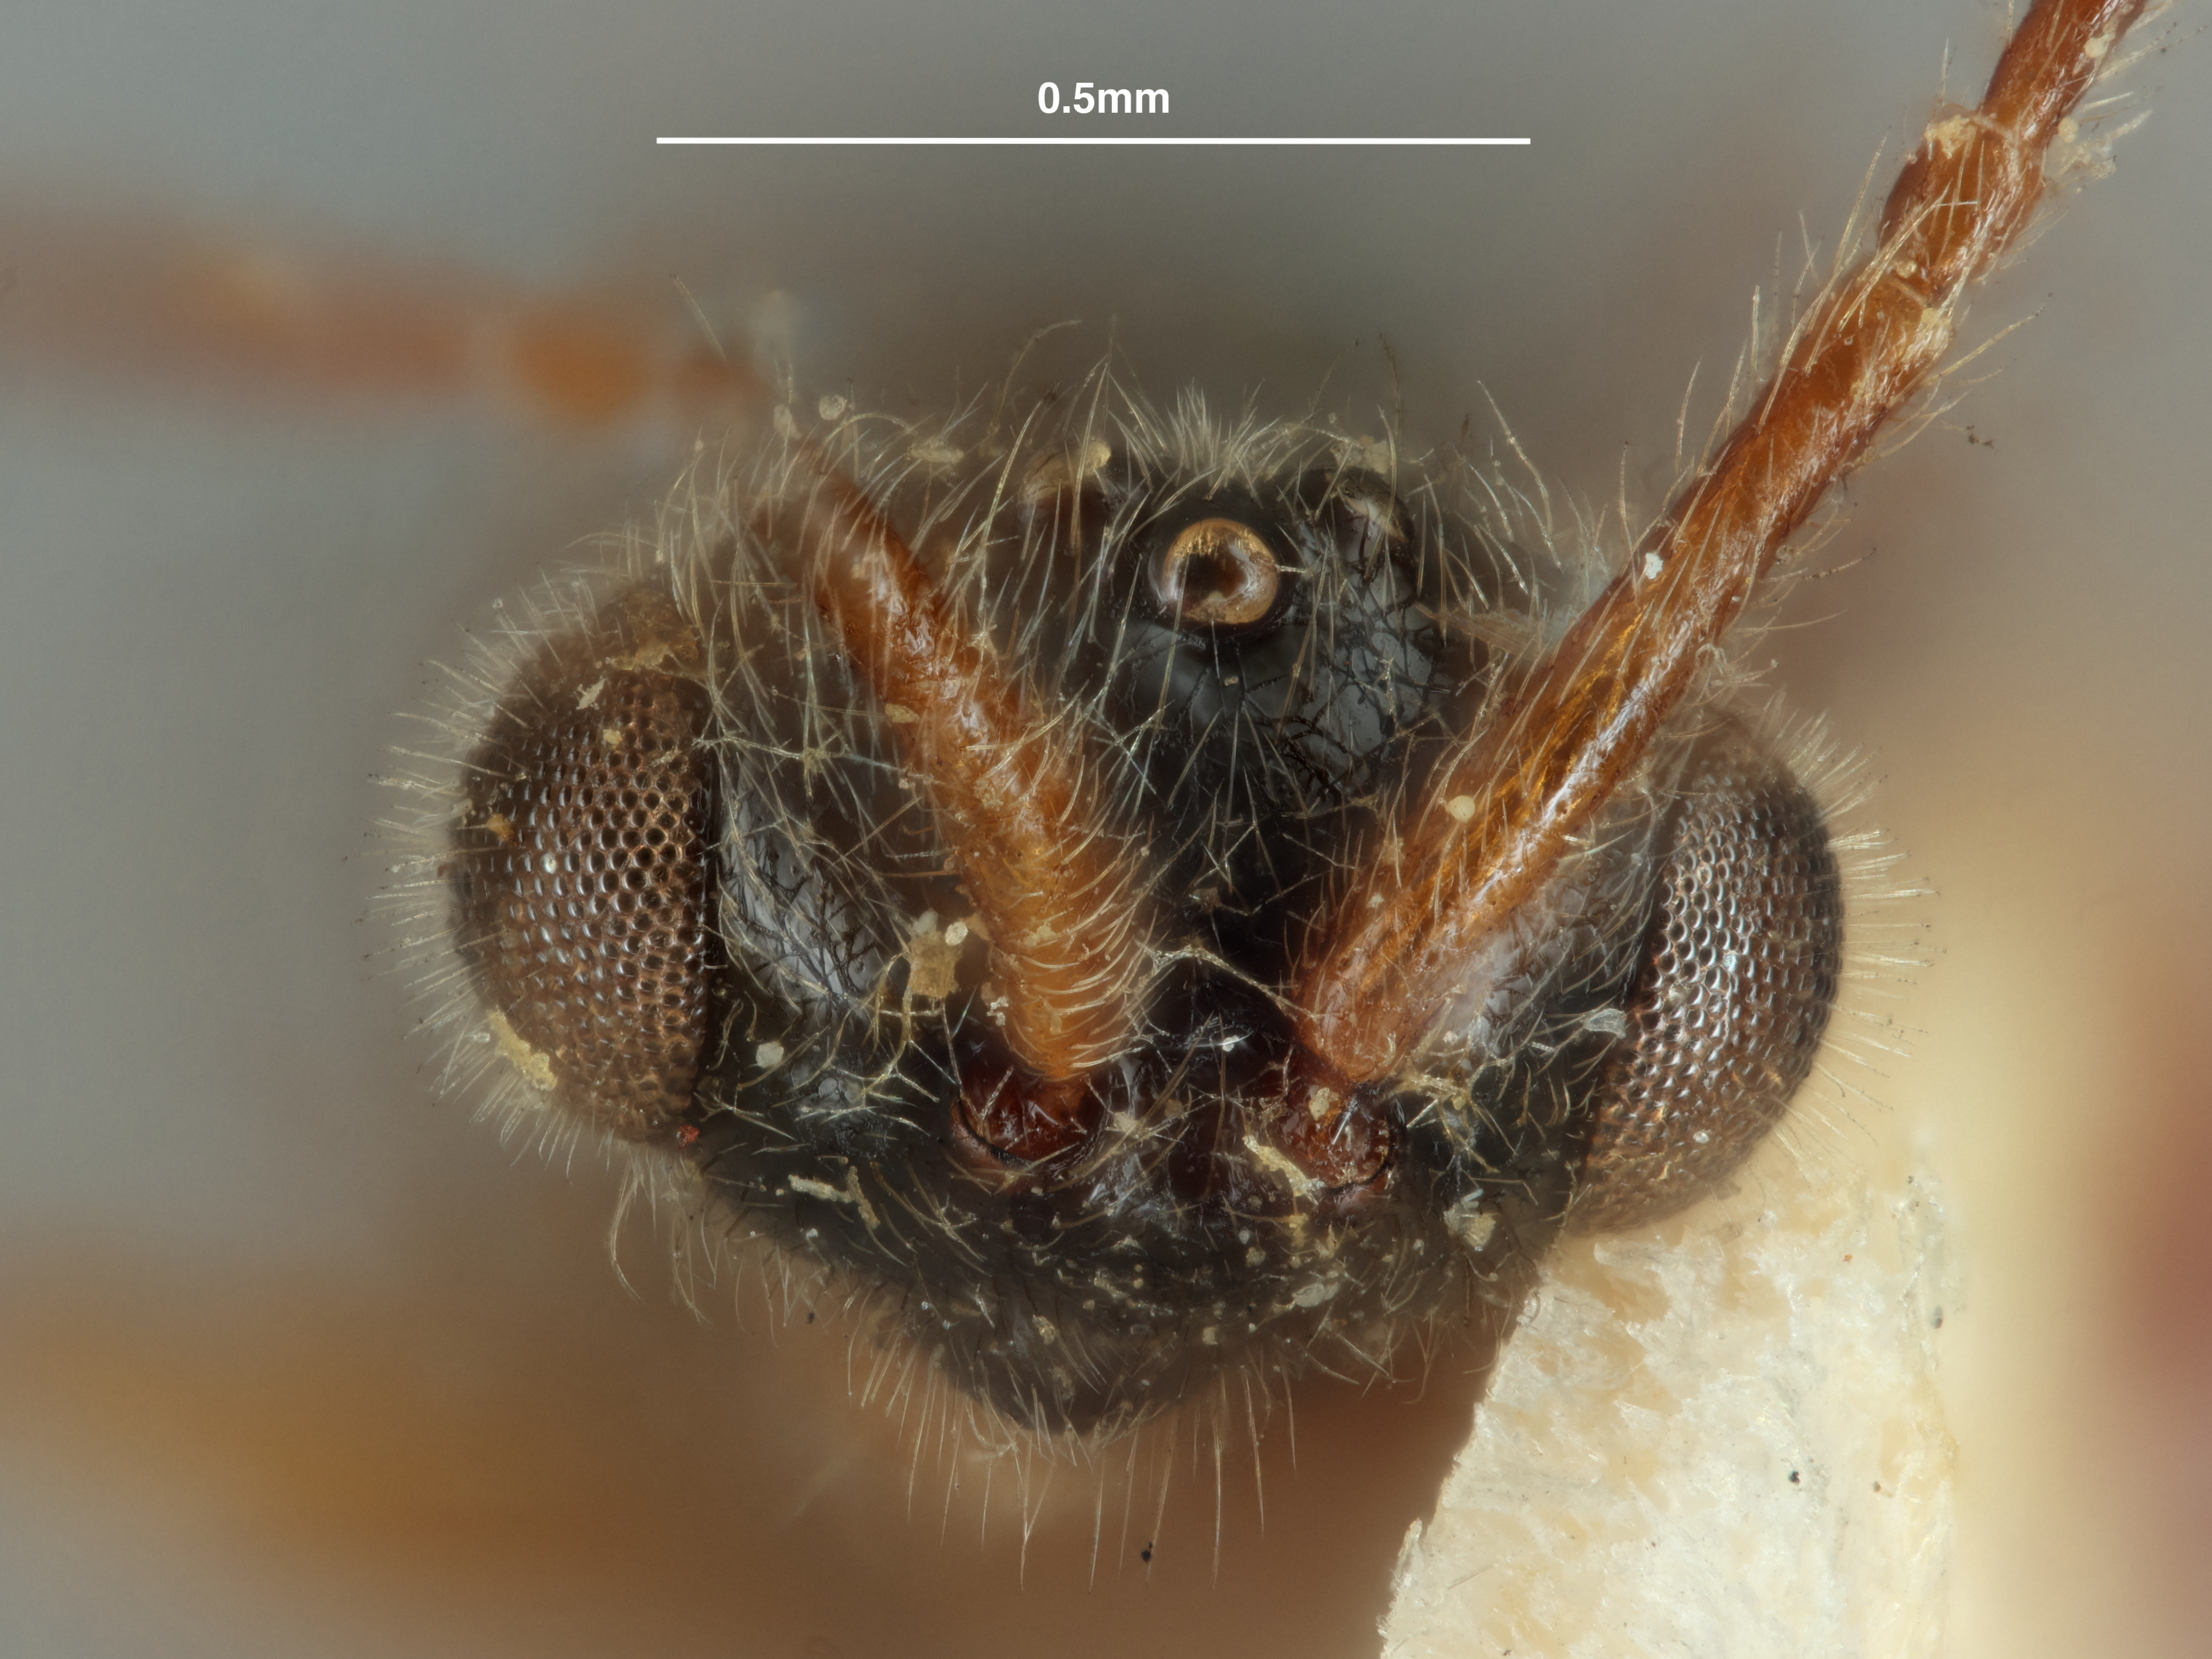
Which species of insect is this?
Miota hakonensis
